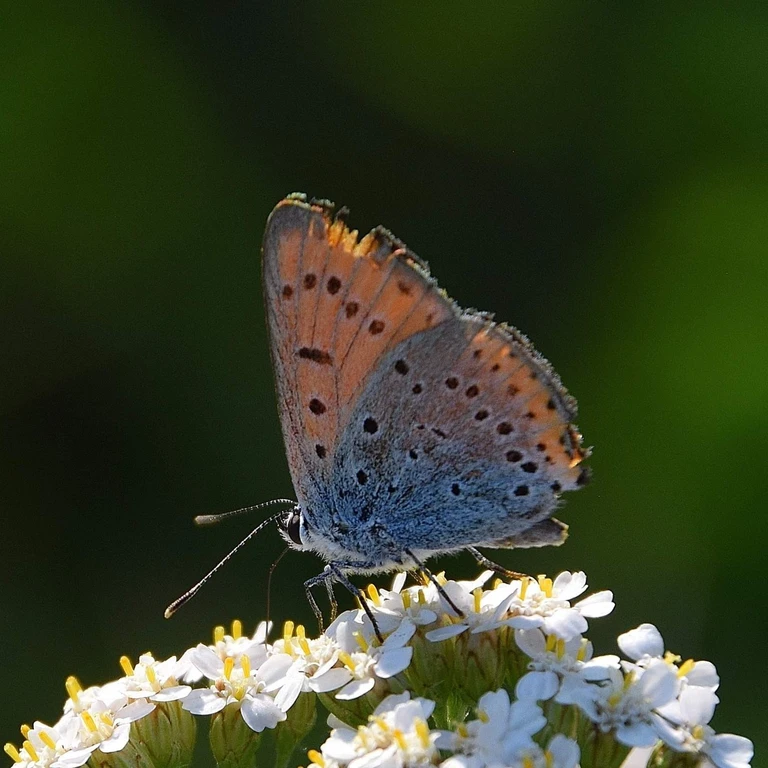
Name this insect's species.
Lycaena dispar
